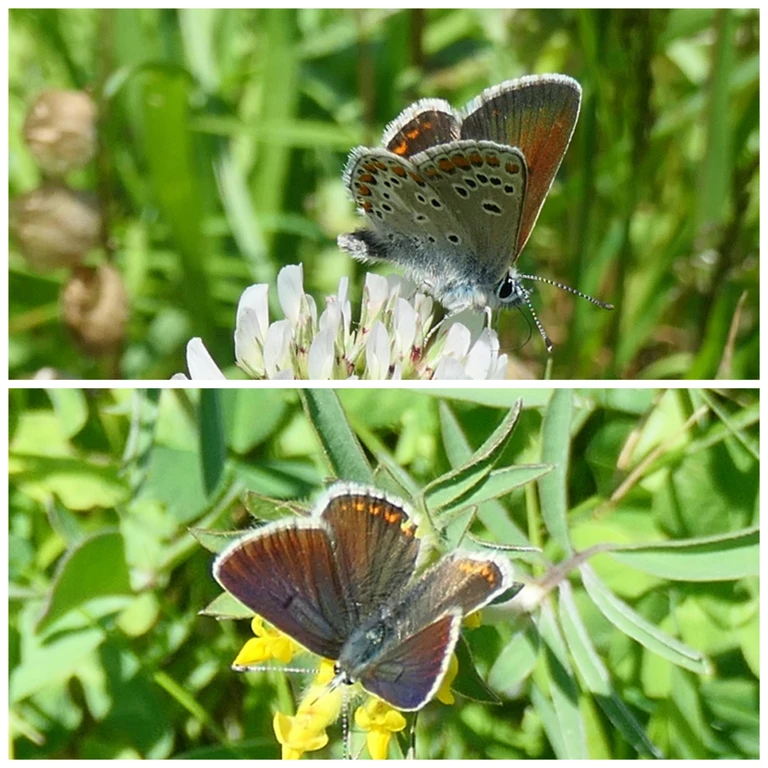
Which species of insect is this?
Aricia agestis/artaxerxes
